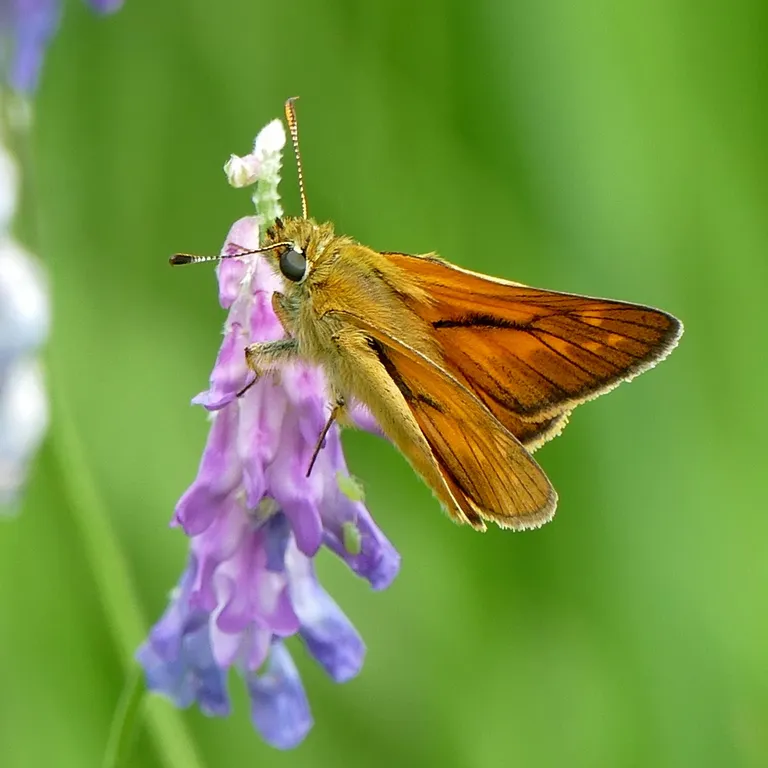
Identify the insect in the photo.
Ochlodes sylvanus (also Ochlodes venata)
